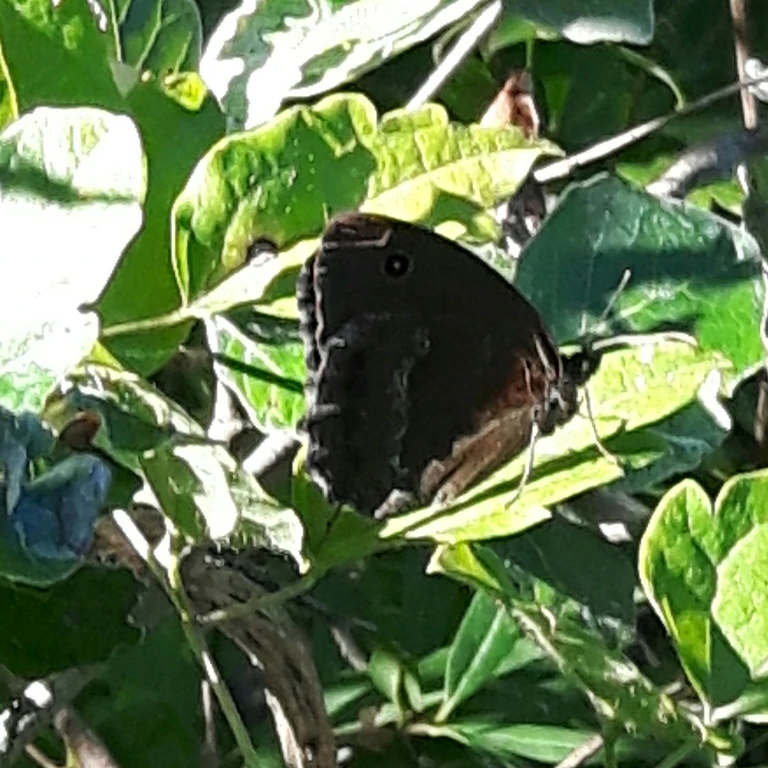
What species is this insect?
Minois dryas
